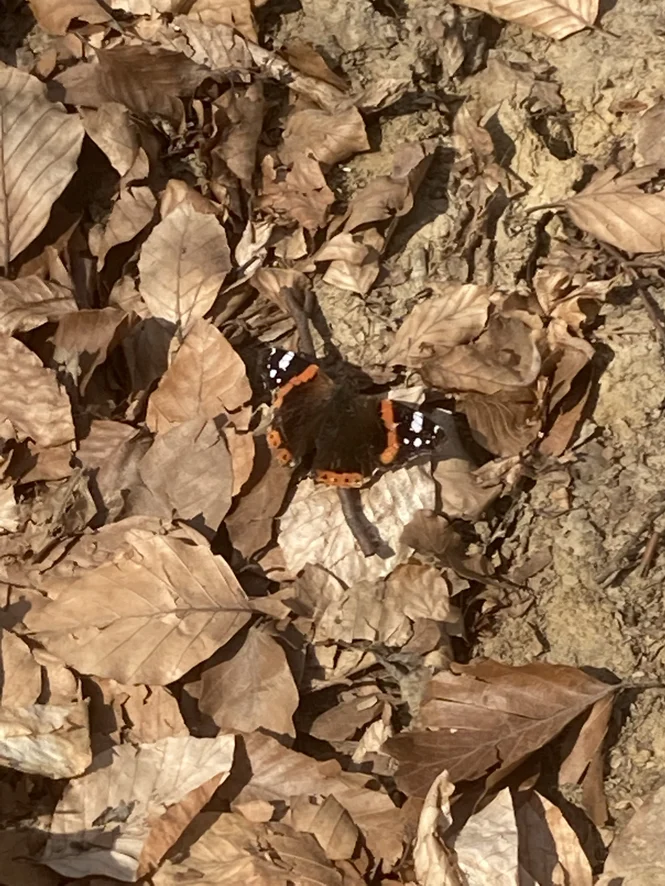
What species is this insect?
Vanessa atalanta
